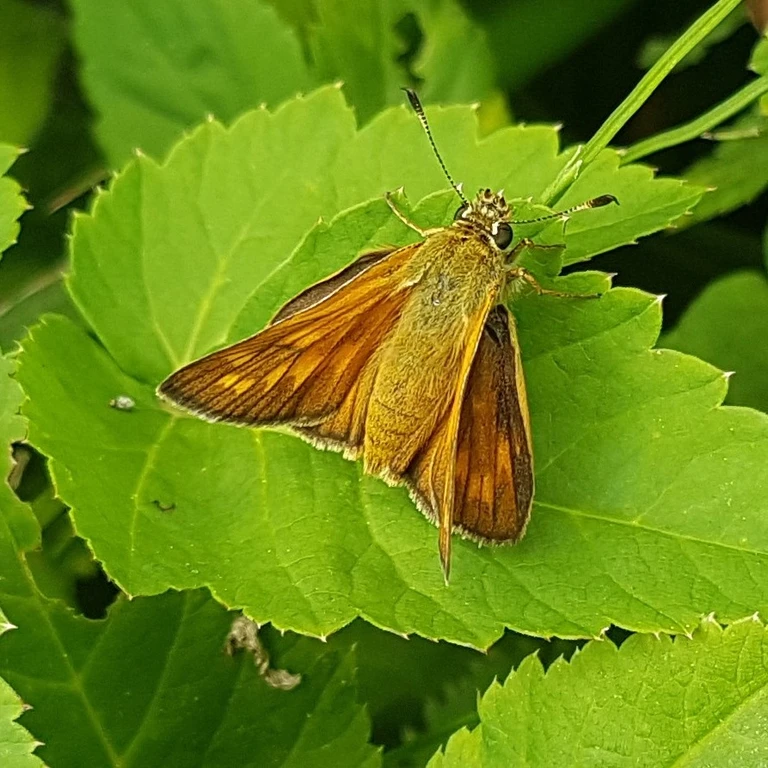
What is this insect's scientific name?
Ochlodes sylvanus (also Ochlodes venata)
